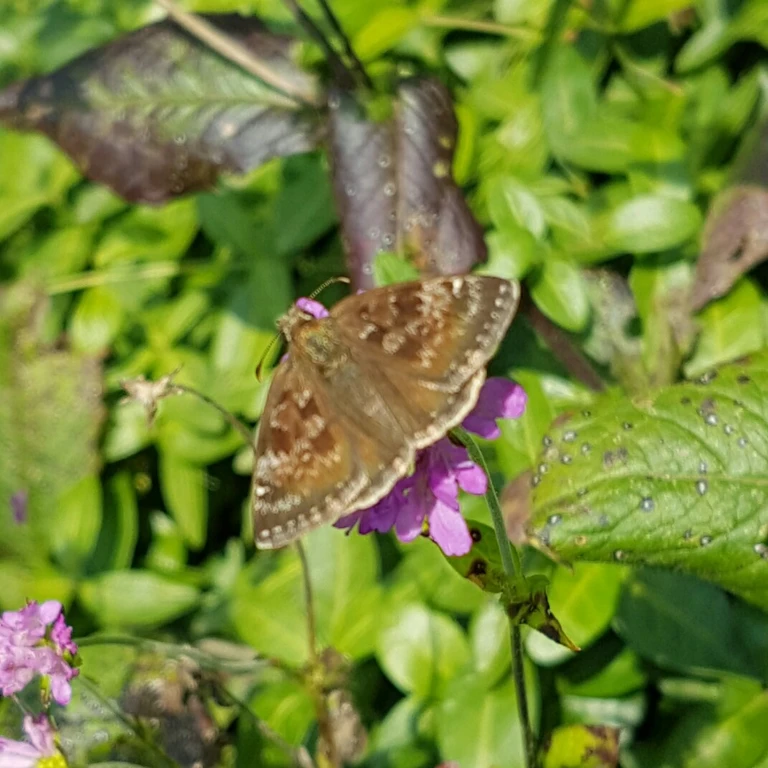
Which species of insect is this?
Erynnis tages
